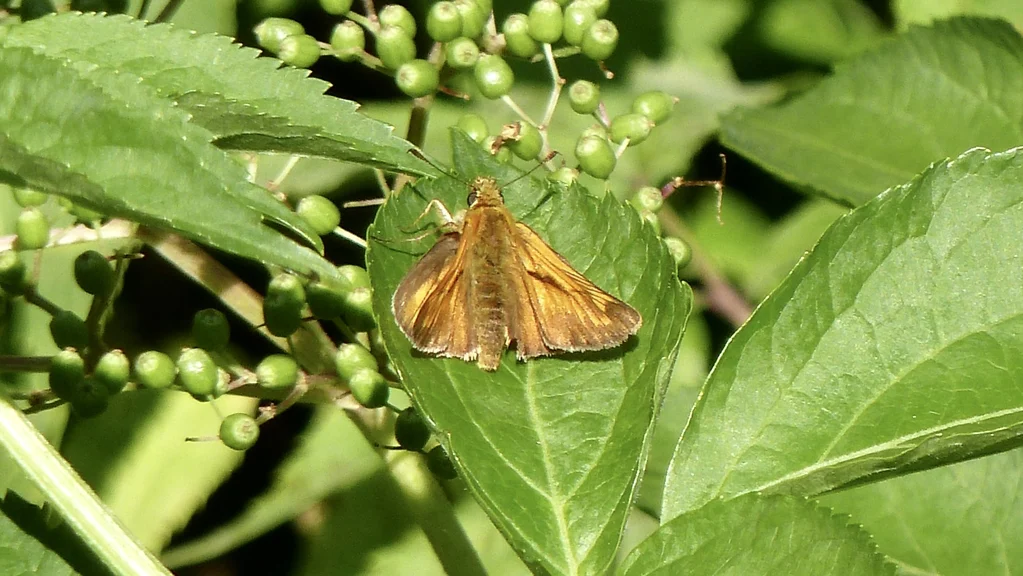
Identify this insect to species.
Ochlodes sylvanus (also Ochlodes venata)
